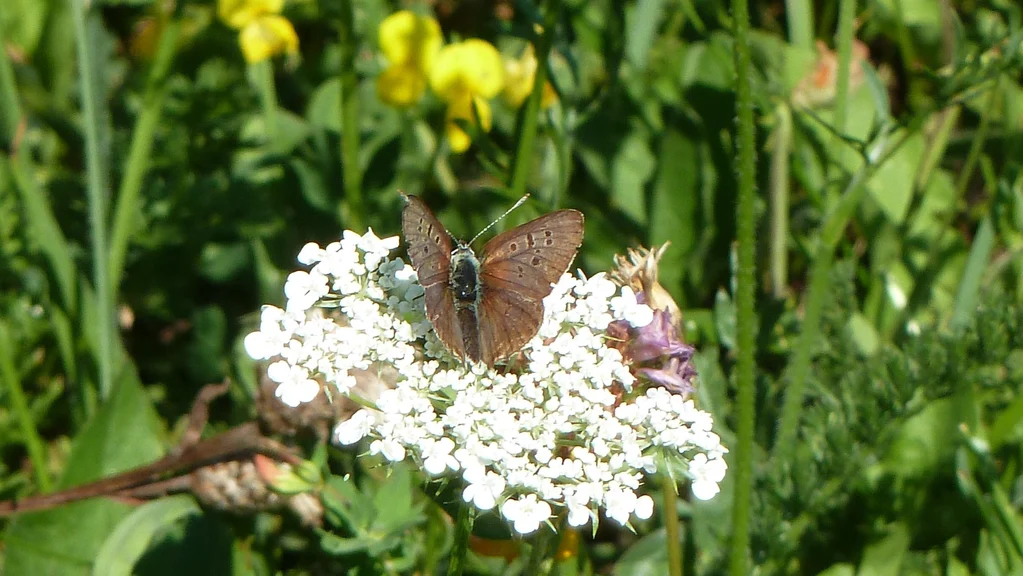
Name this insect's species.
Lycaena tityrus (also Loweia tityrus)
